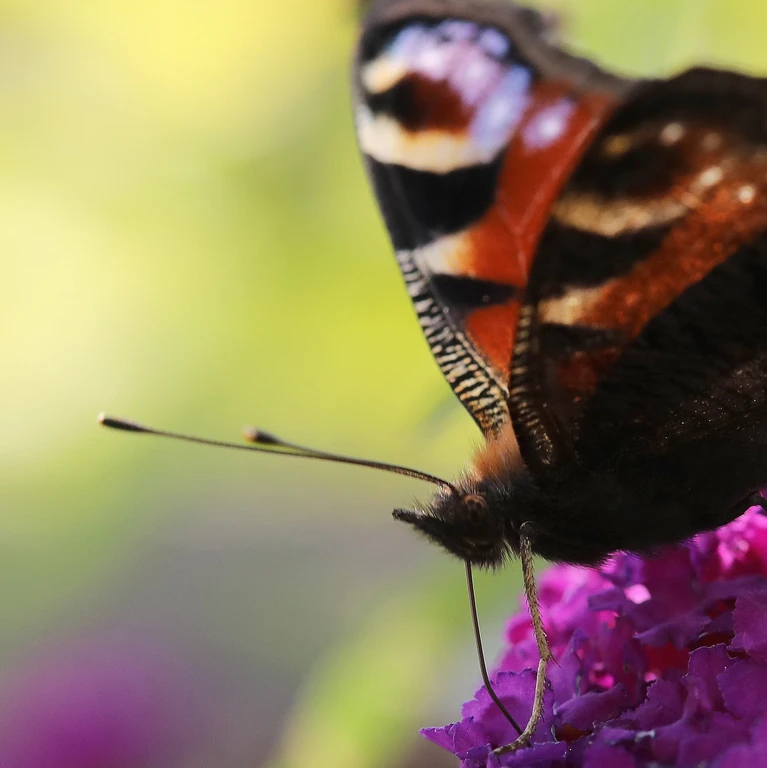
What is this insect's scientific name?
Aglais io
